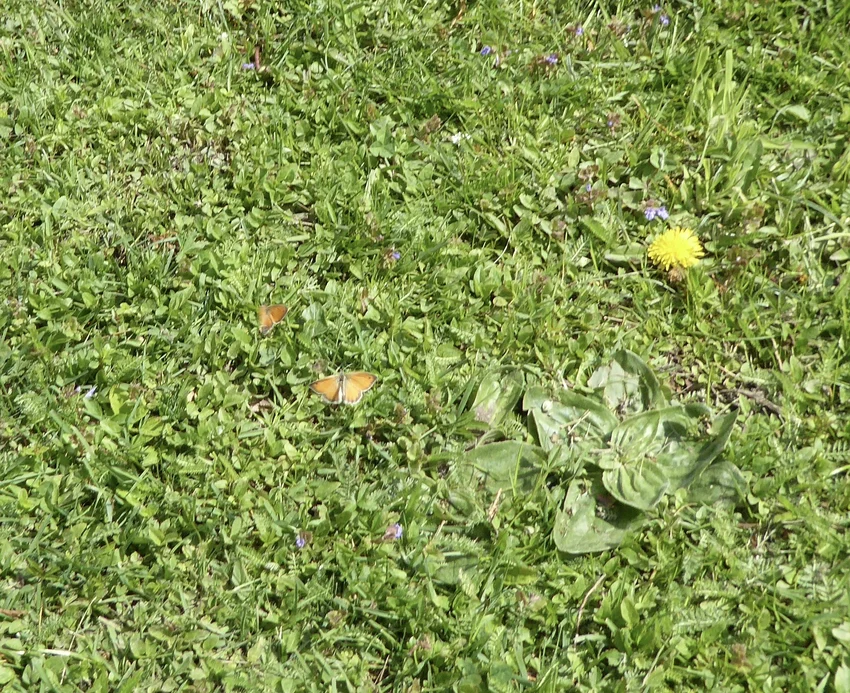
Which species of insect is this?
Coenonympha pamphilus
